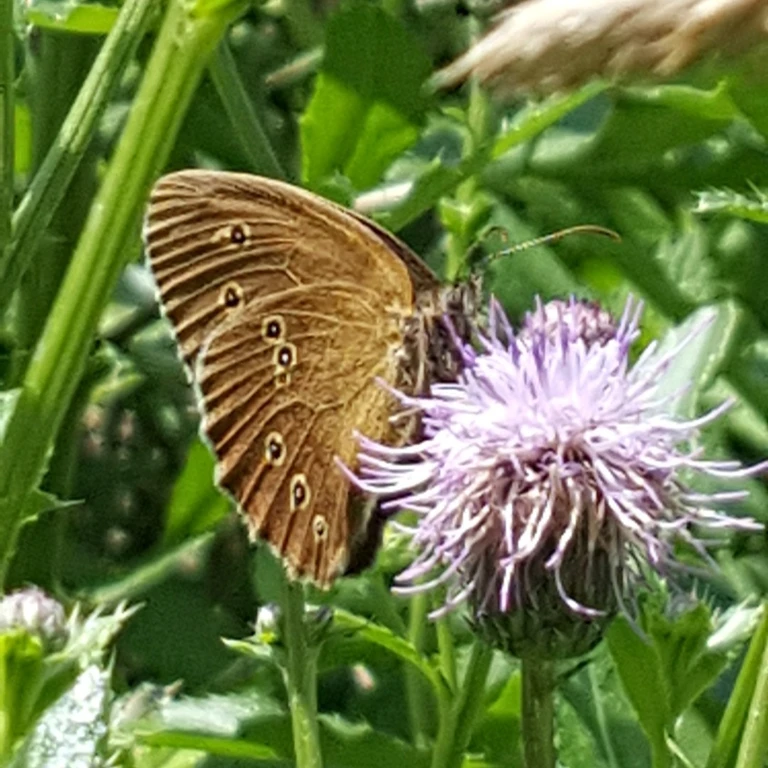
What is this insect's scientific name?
Aphantopus hyperantus
